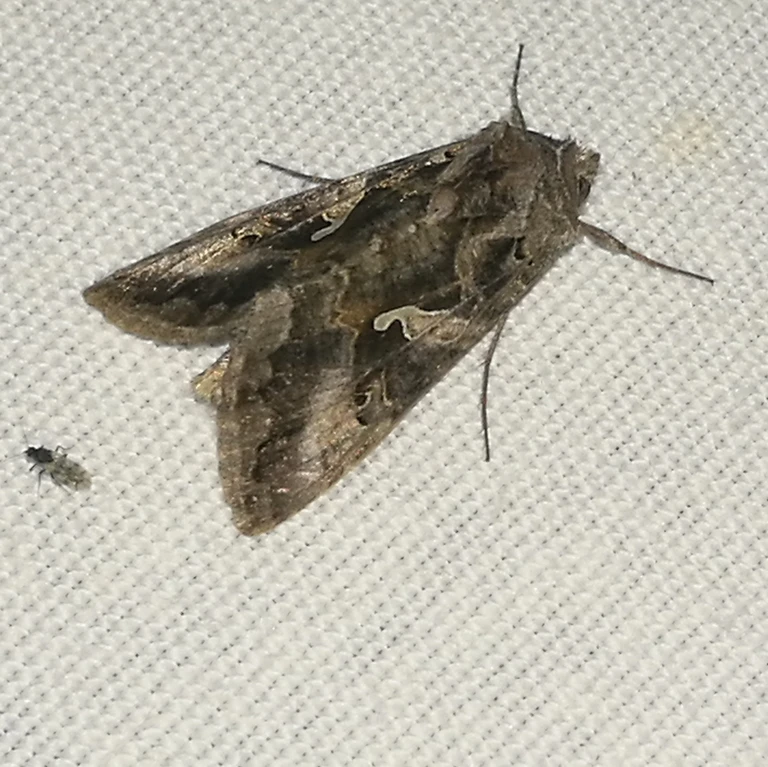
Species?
Autographa gamma
